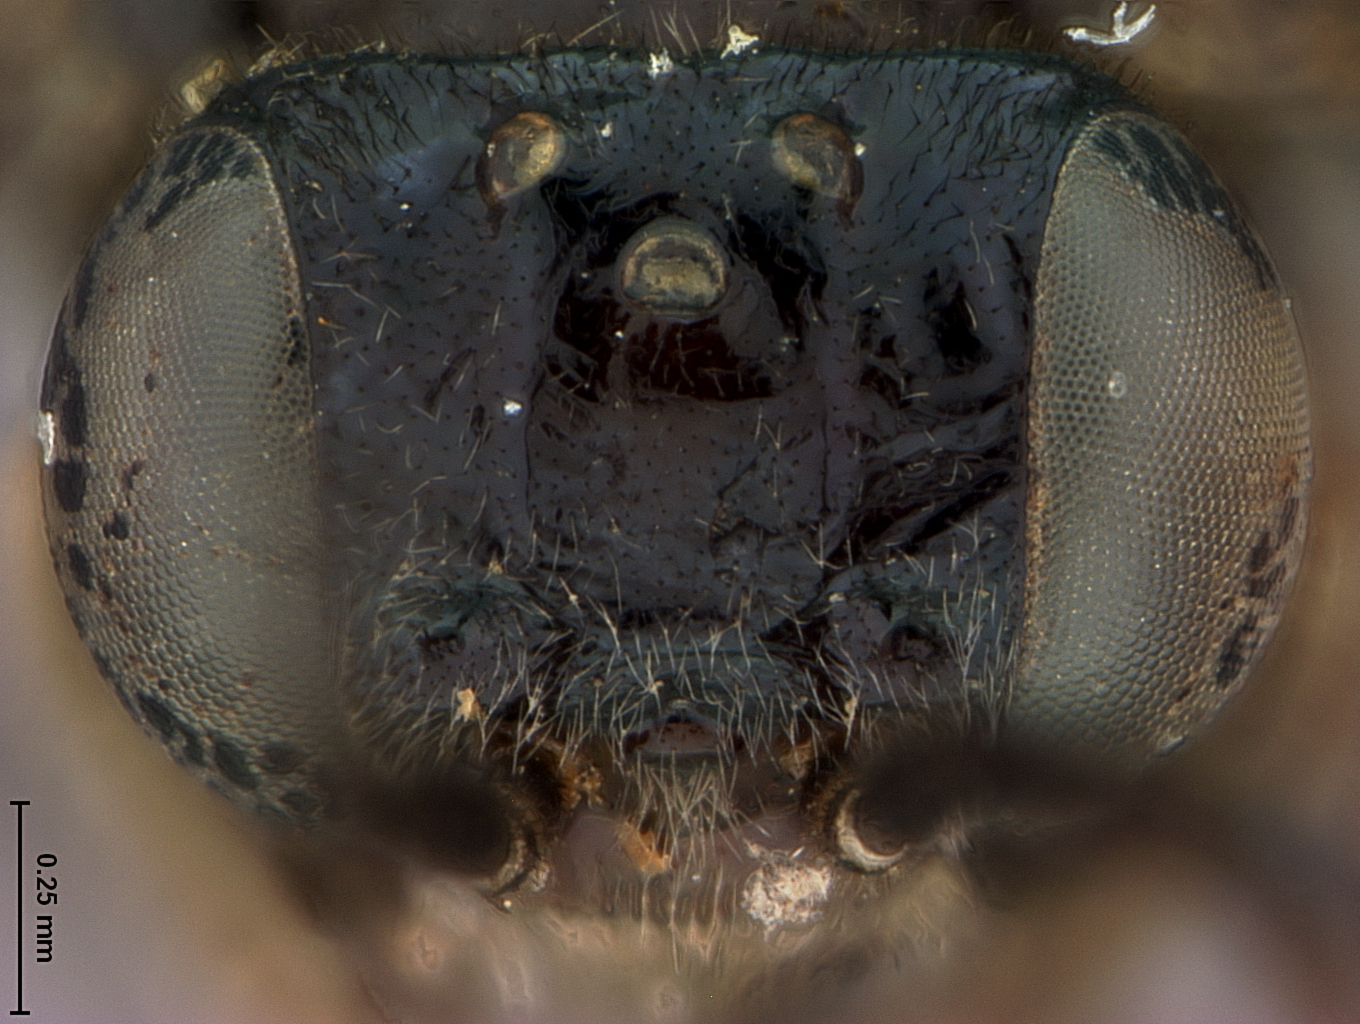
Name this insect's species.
Calantica argentea (also Nesoselandria ceylonensis)
